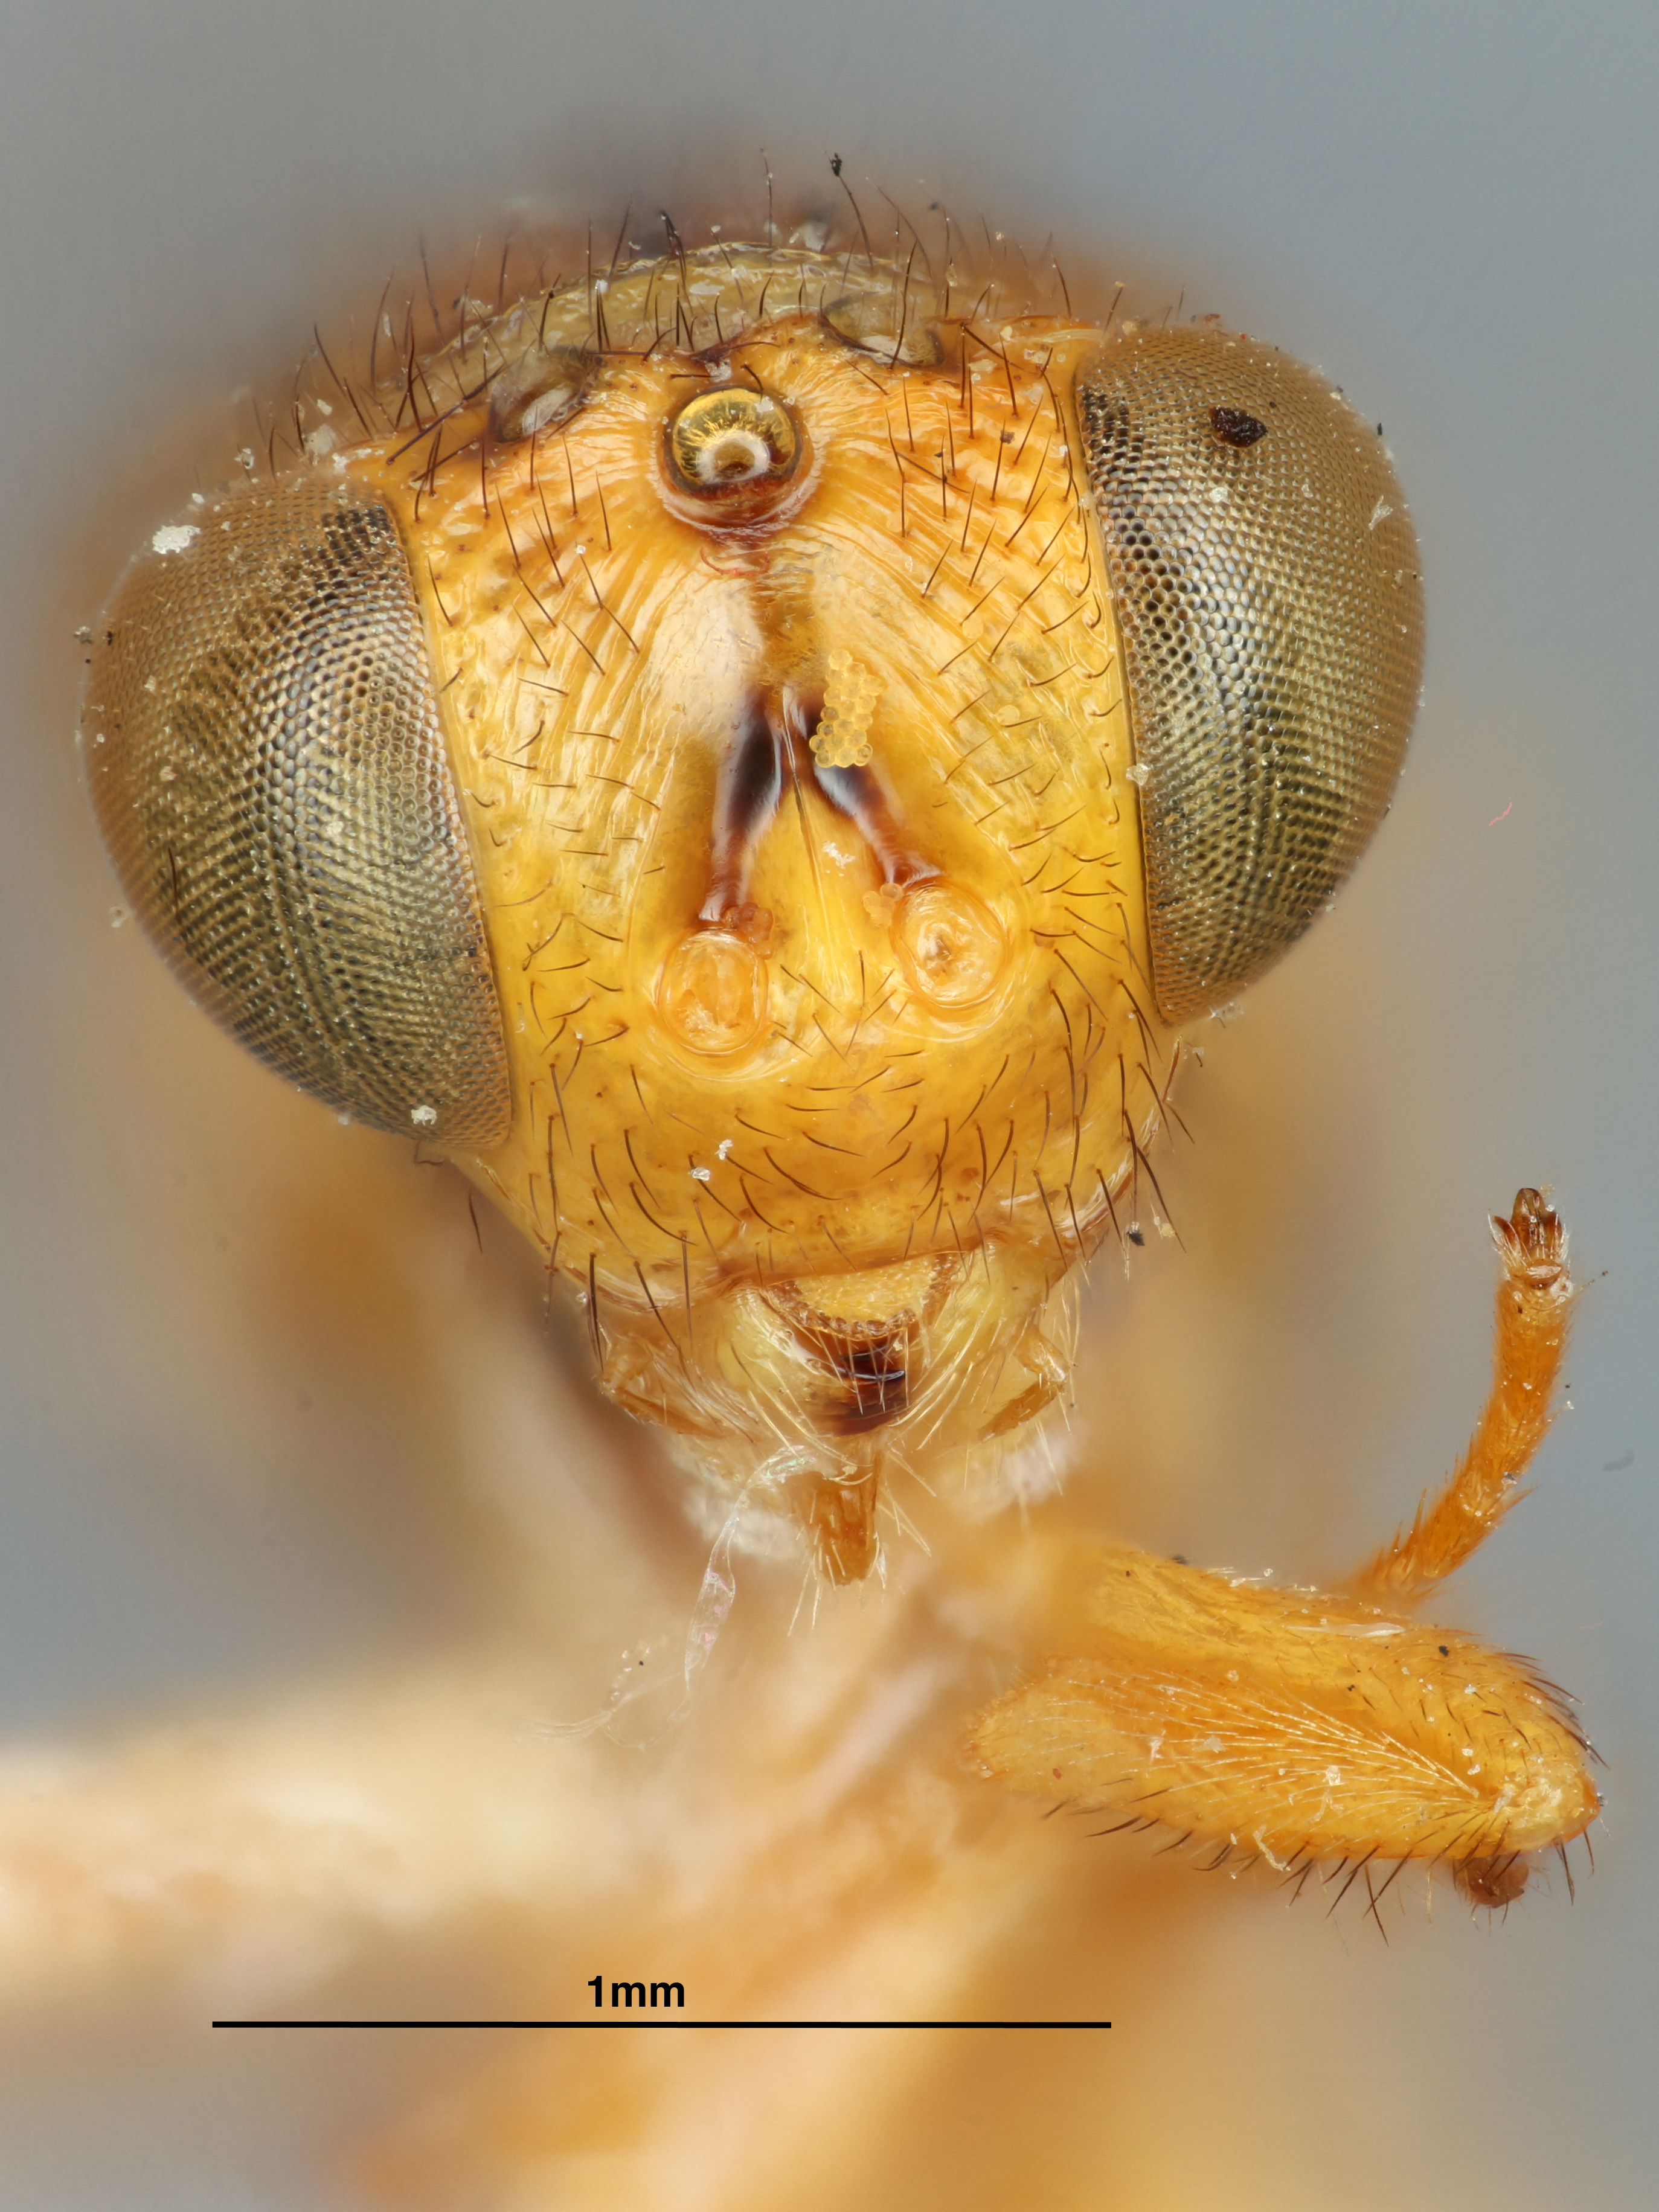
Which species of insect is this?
Spilochalcis enocki
